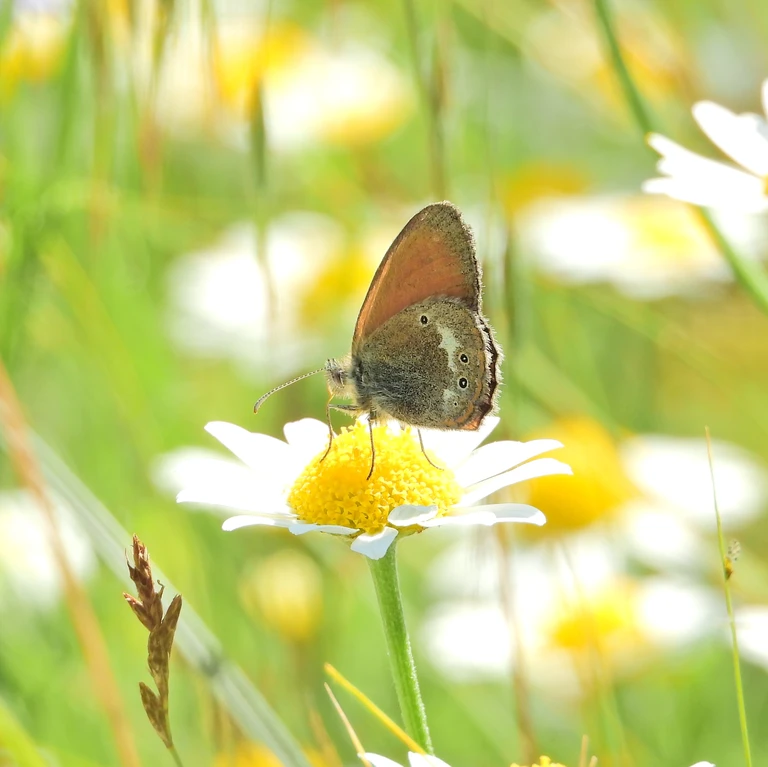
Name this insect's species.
Coenonympha glycerion (also Coenonympha iphis)
